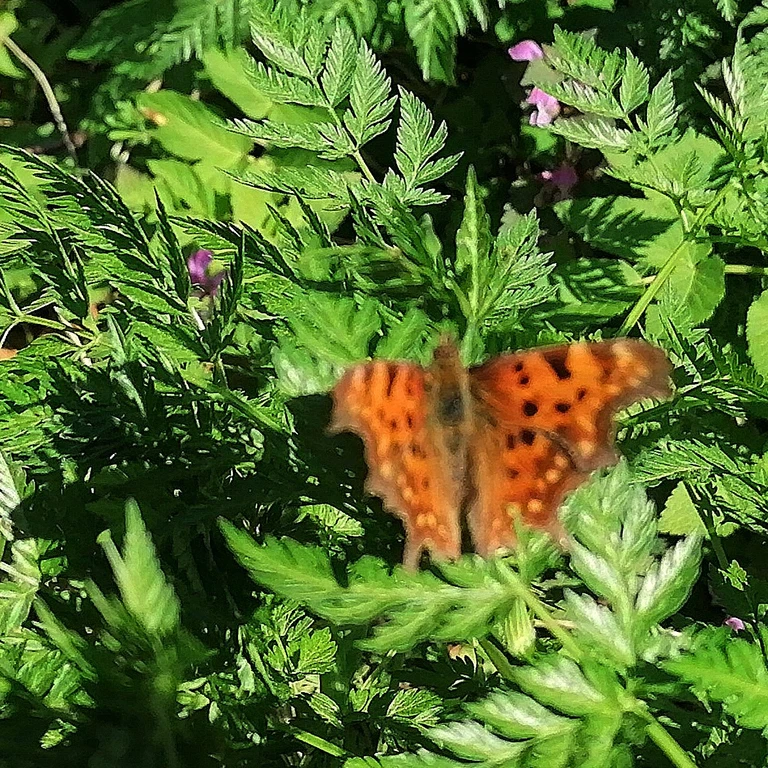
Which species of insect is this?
Polygonia c-album
